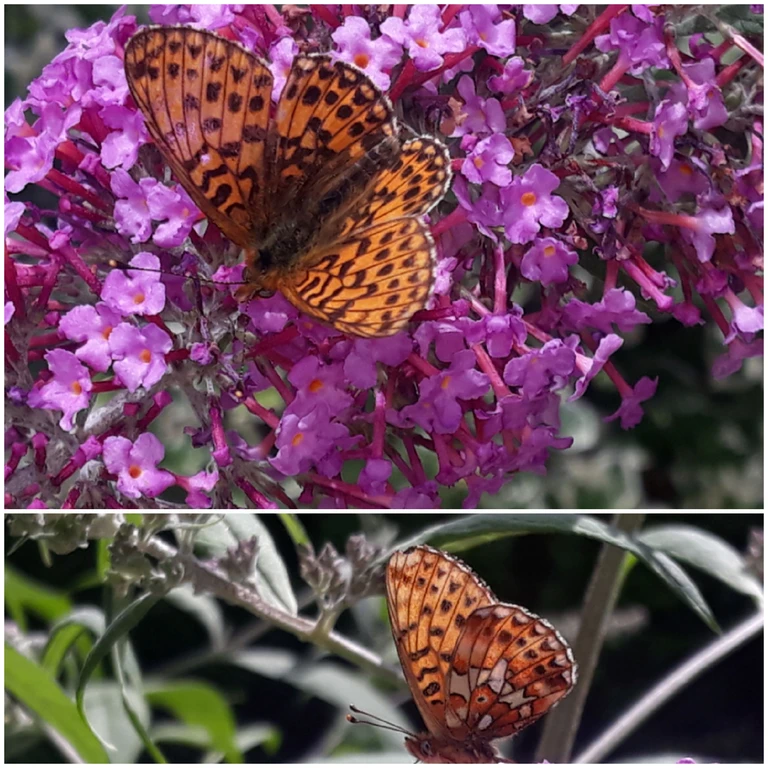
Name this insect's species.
Boloria euphrosyne (also Clossiana euphrosyne)
